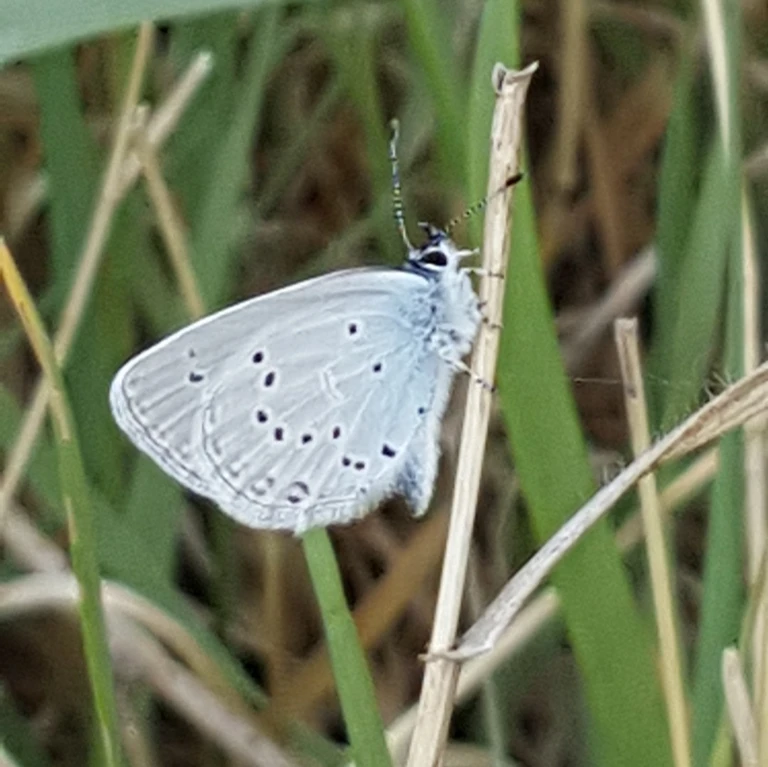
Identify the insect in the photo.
Cupido decolorata (also Elkalyce decolorata)
